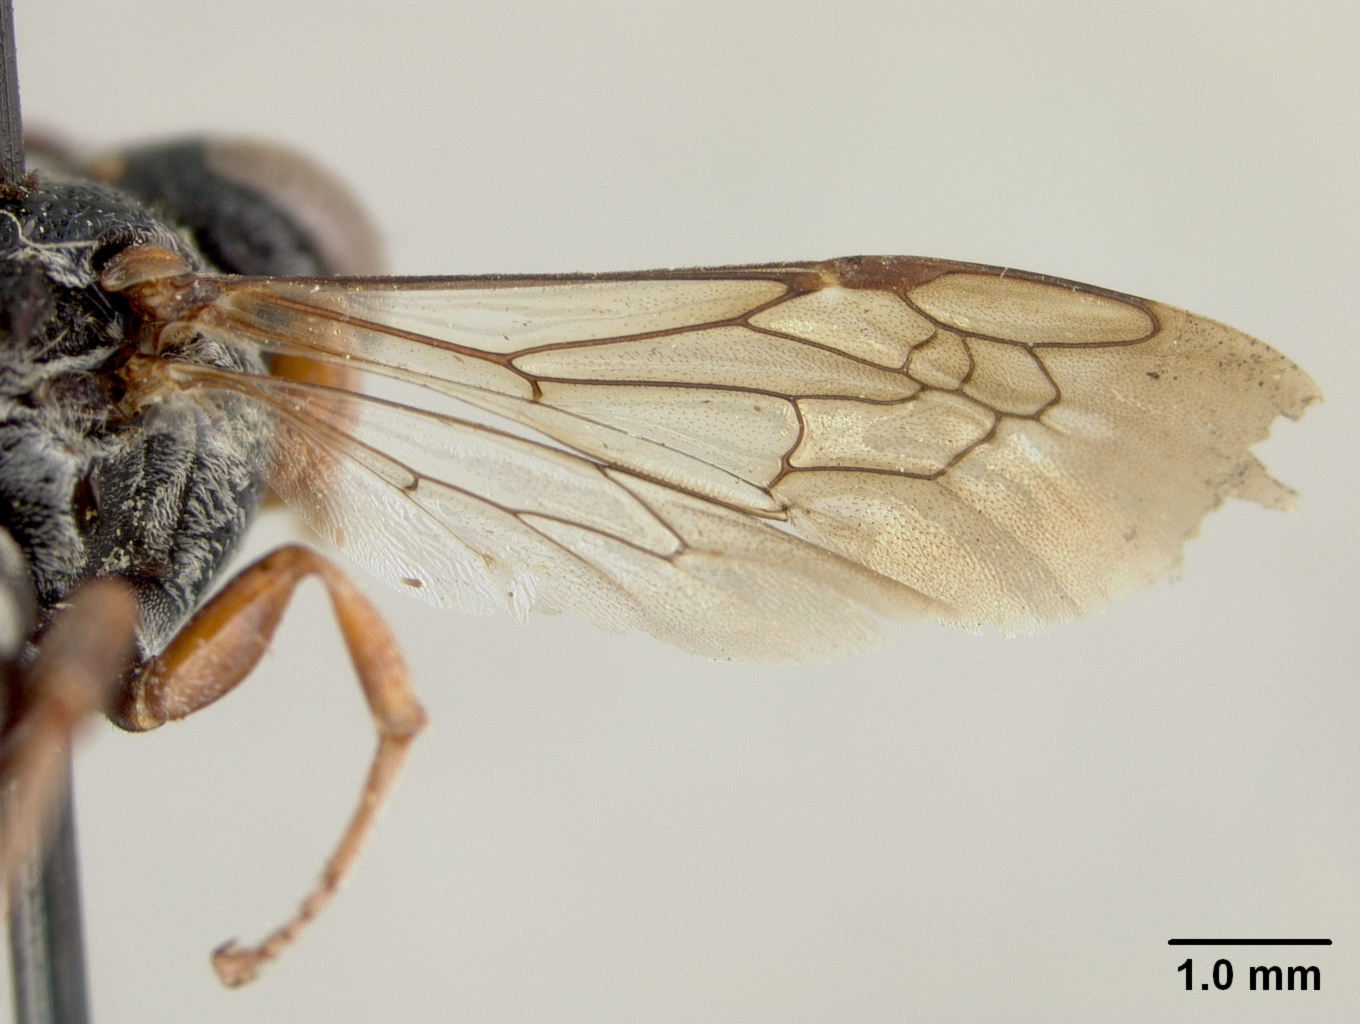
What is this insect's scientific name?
Epeolus semilectus
